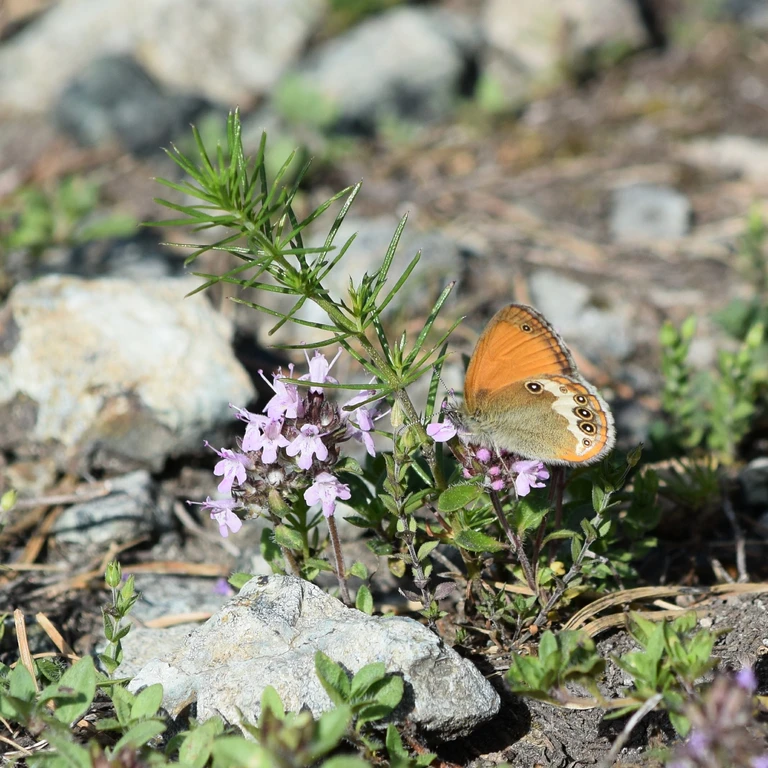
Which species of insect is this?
Coenonympha arcania
